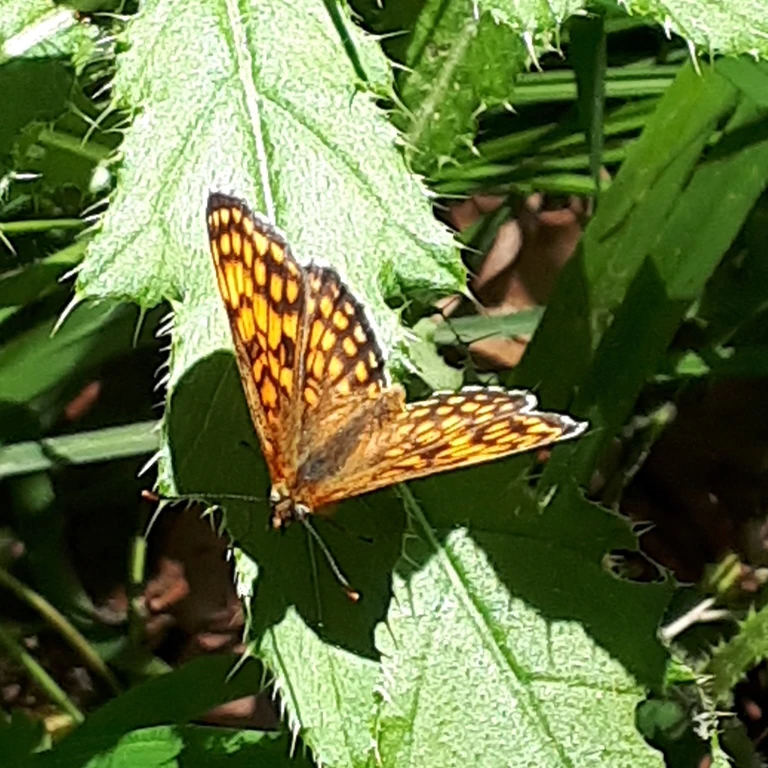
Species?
Melitaea athalia
